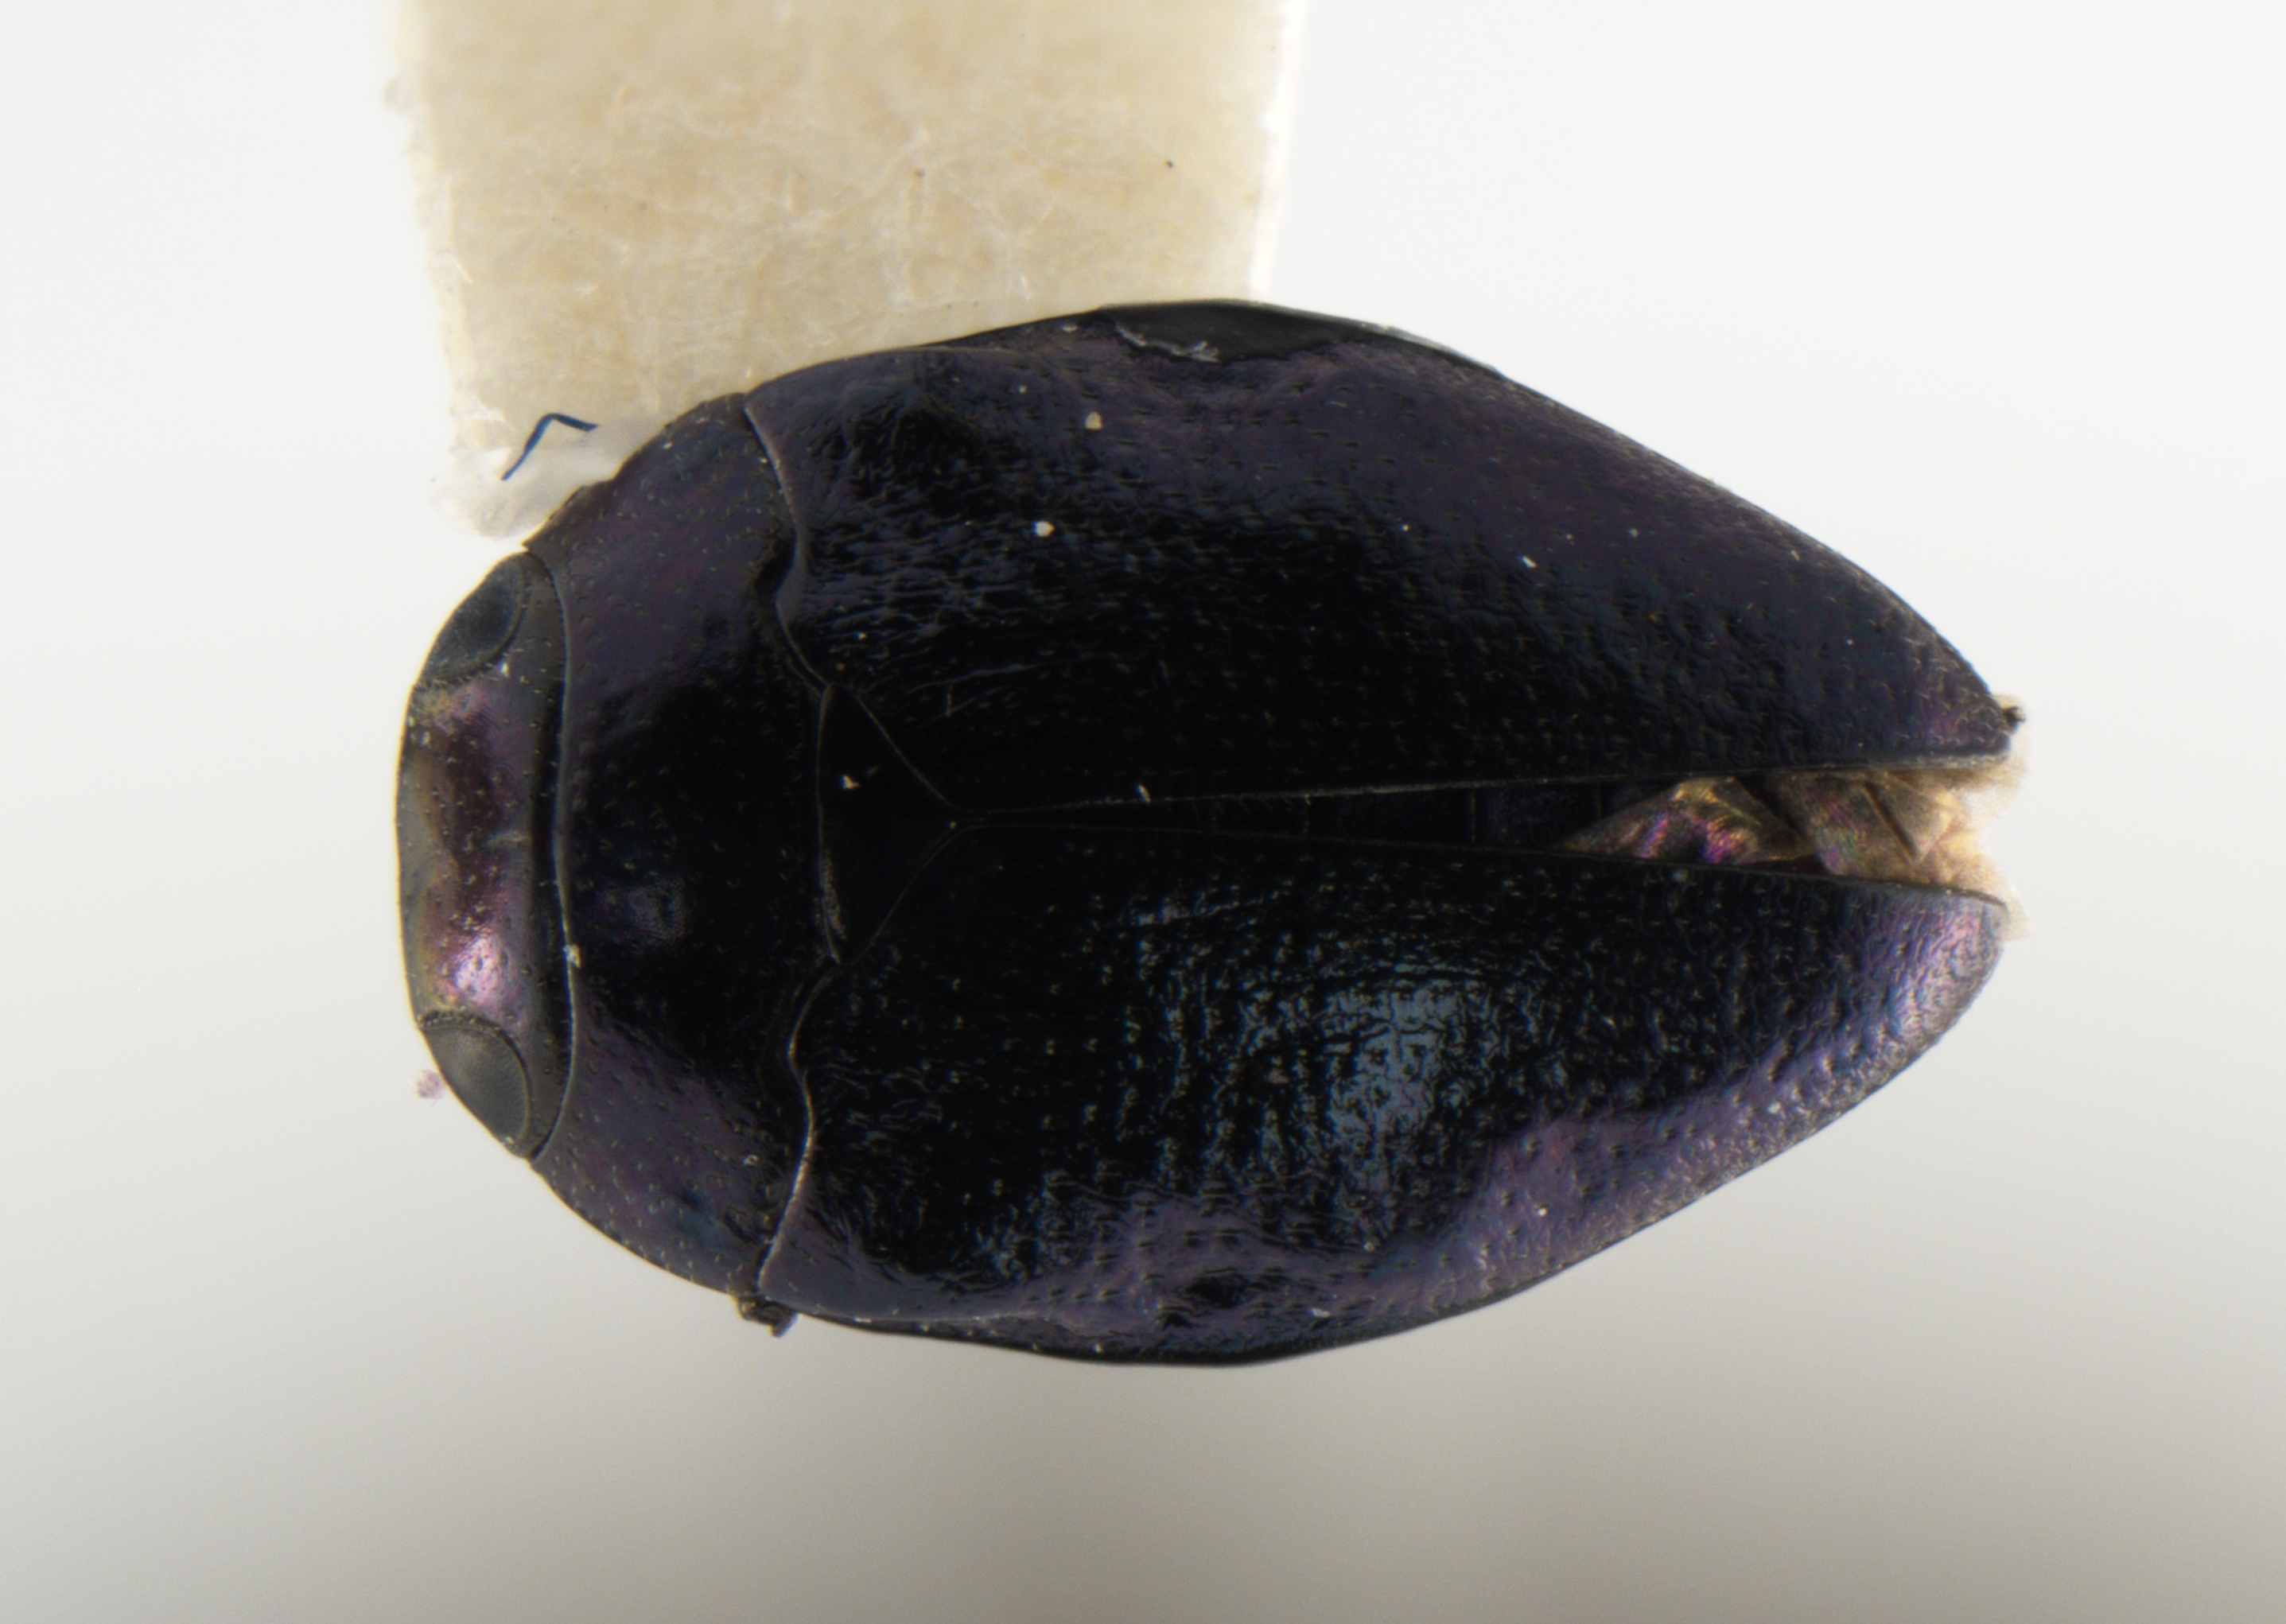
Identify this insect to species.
Hylaeogena bellamyi
